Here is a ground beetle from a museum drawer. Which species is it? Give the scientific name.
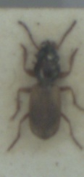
Bembidion laterale
